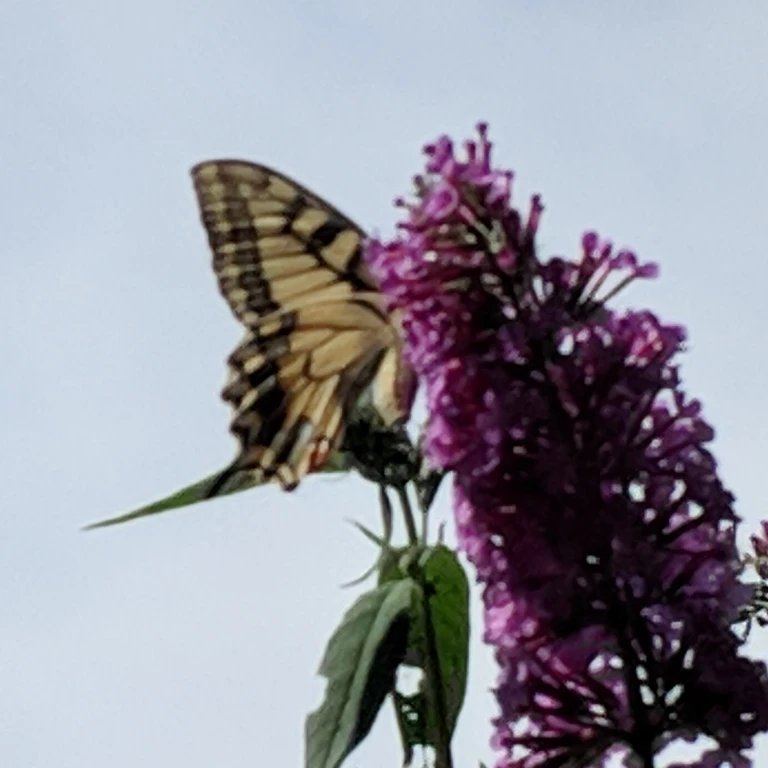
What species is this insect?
Papilio machaon
